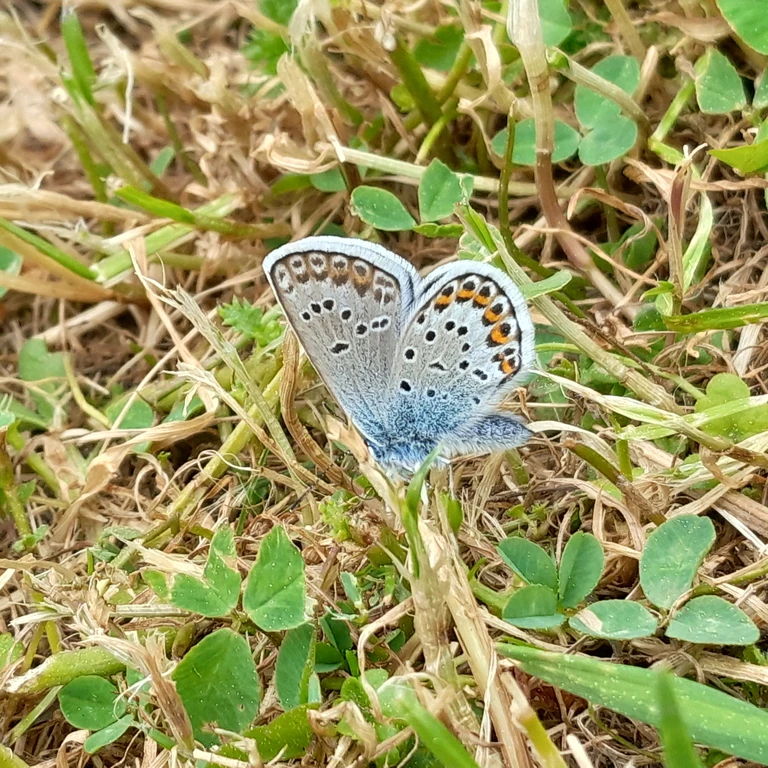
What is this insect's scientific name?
Plebejus argus
